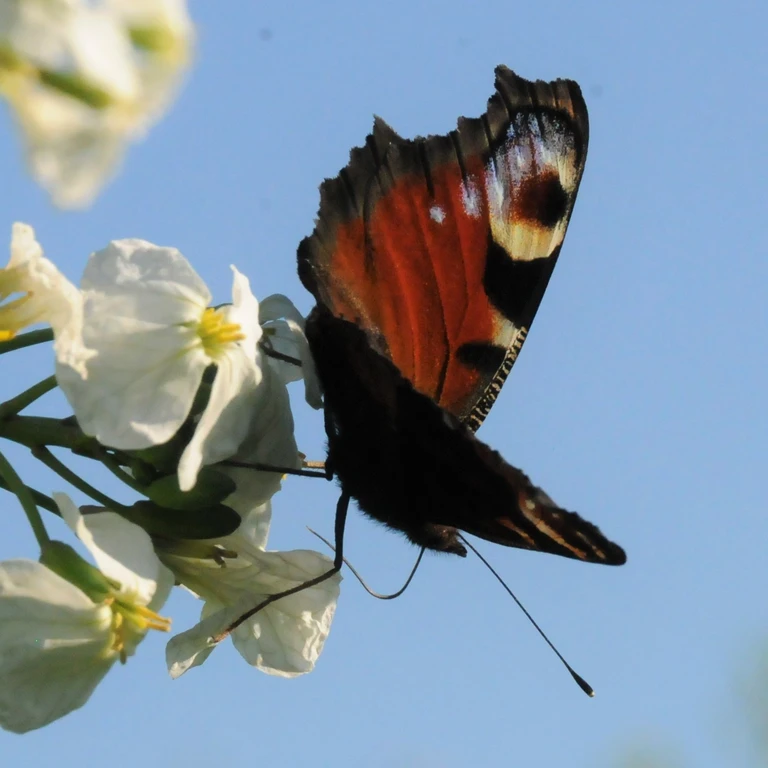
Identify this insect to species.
Aglais io
